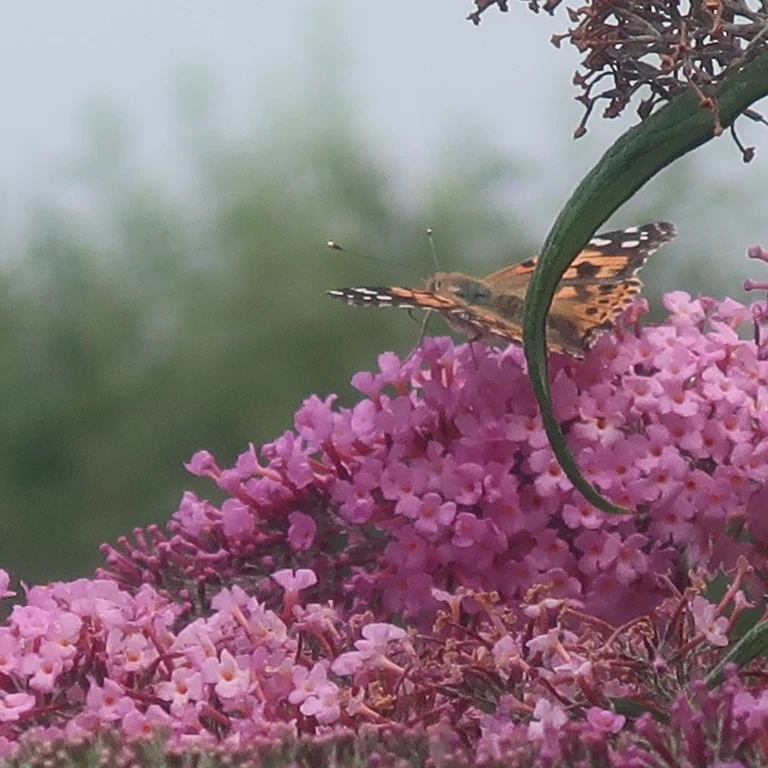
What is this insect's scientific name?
Vanessa cardui
